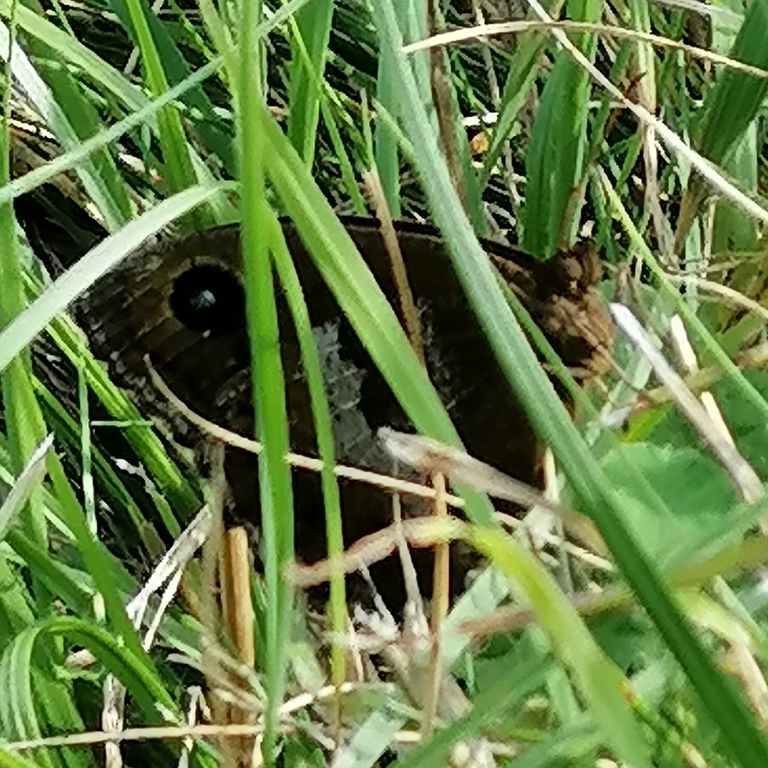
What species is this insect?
Minois dryas
